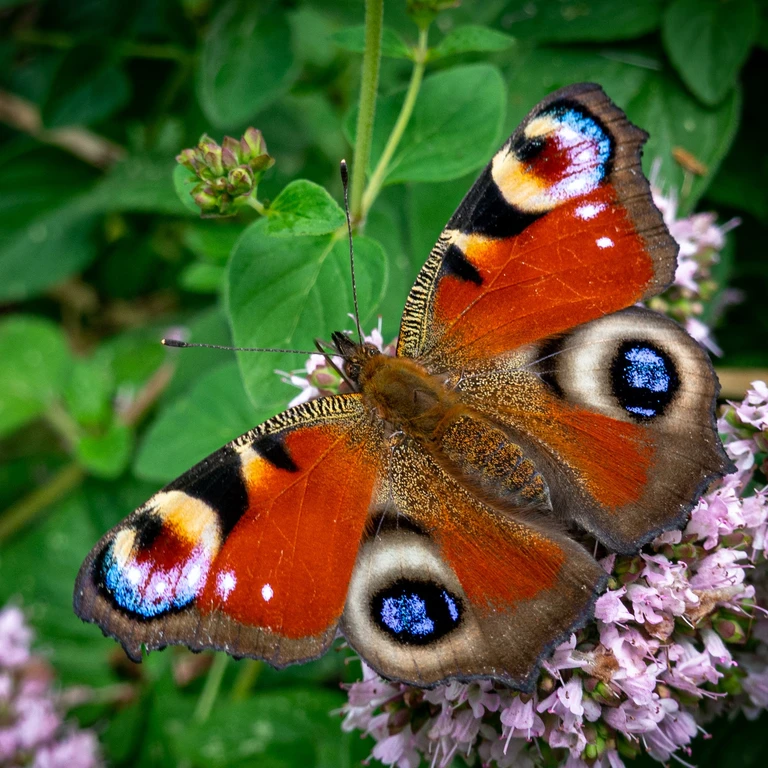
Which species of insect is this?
Aglais io
